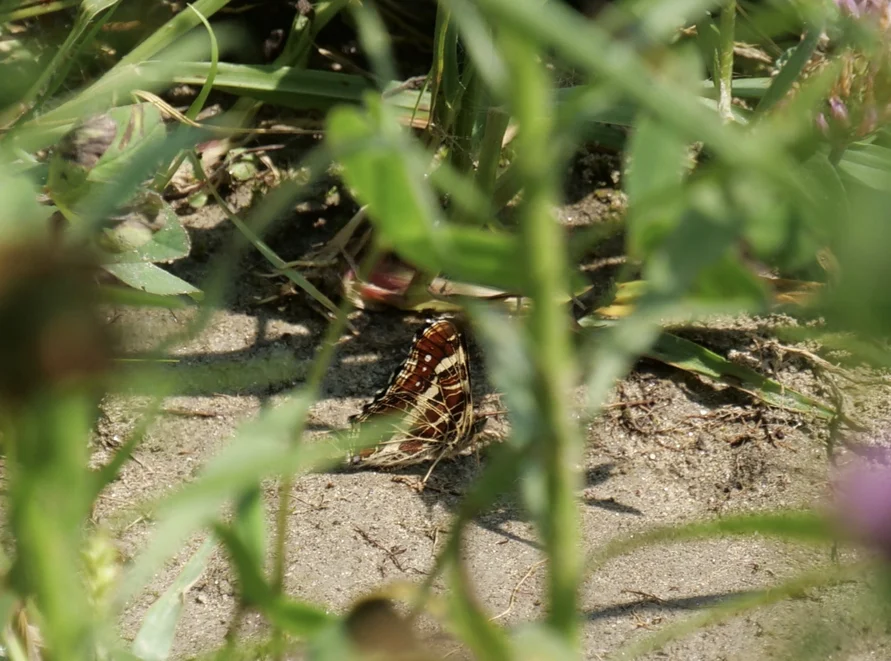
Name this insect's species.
Araschnia levana
